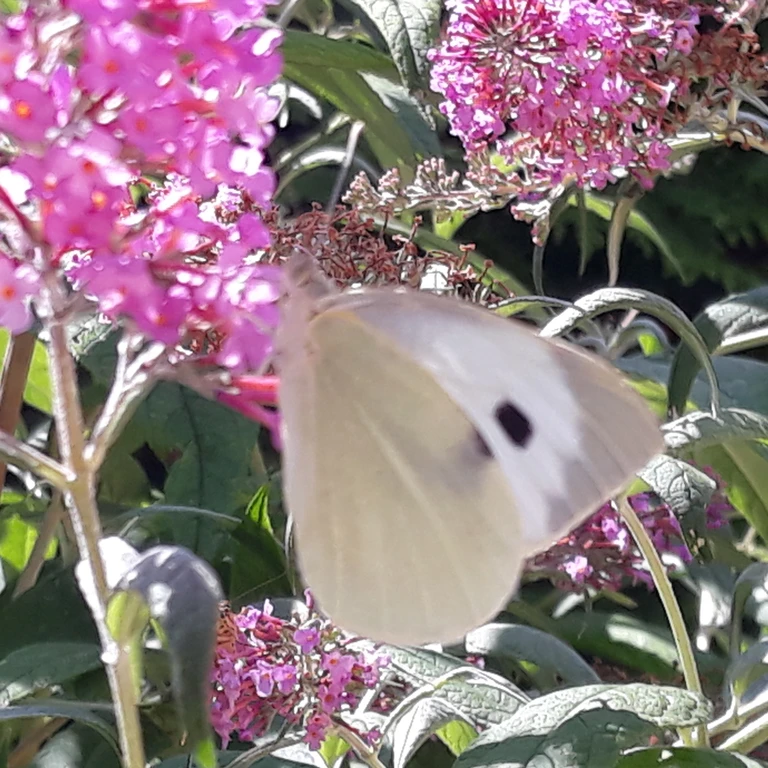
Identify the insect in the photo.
Pieris brassicae
